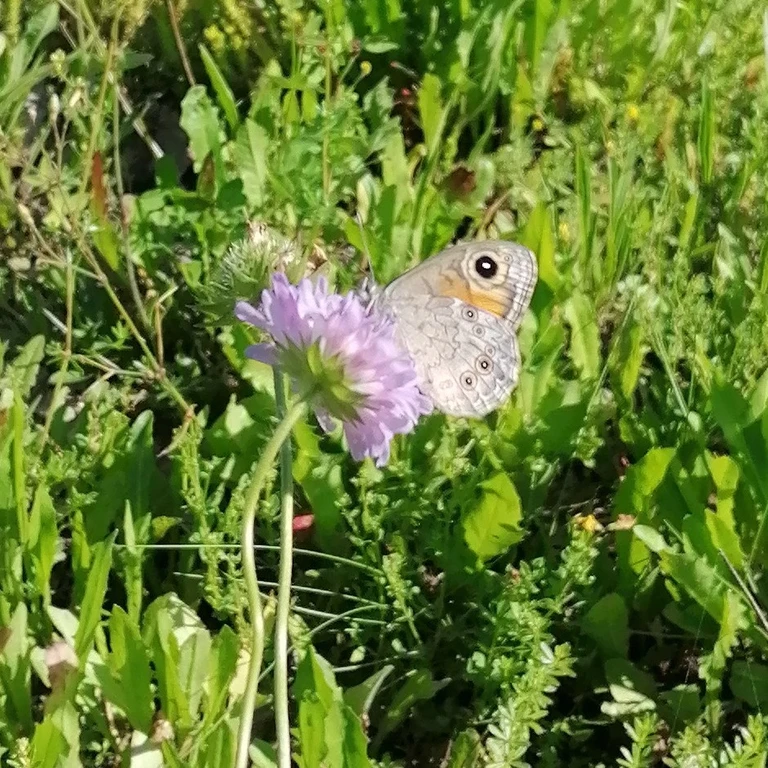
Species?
Lasiommata maera (also Pararge maera)
